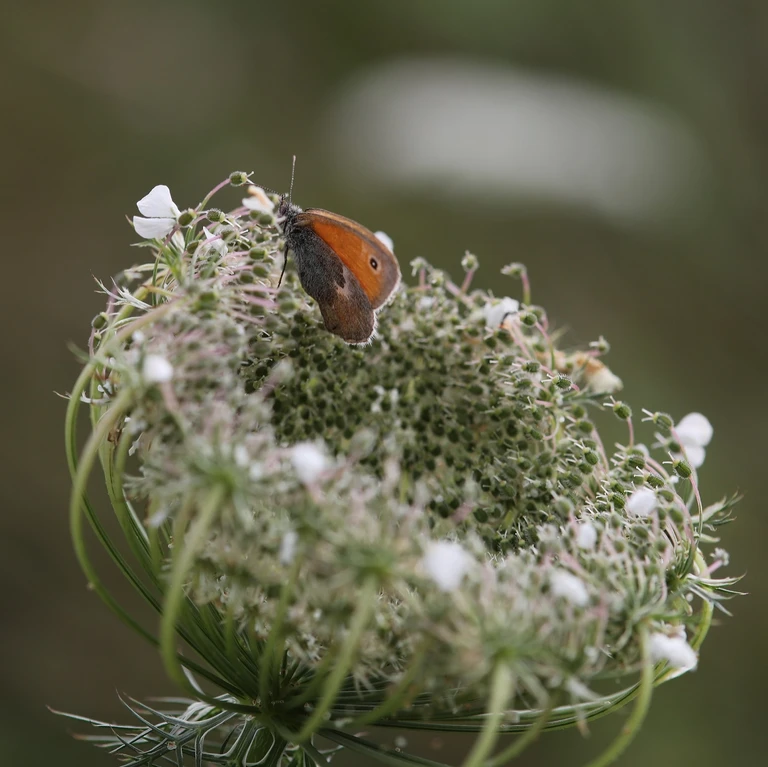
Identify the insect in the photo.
Coenonympha pamphilus
